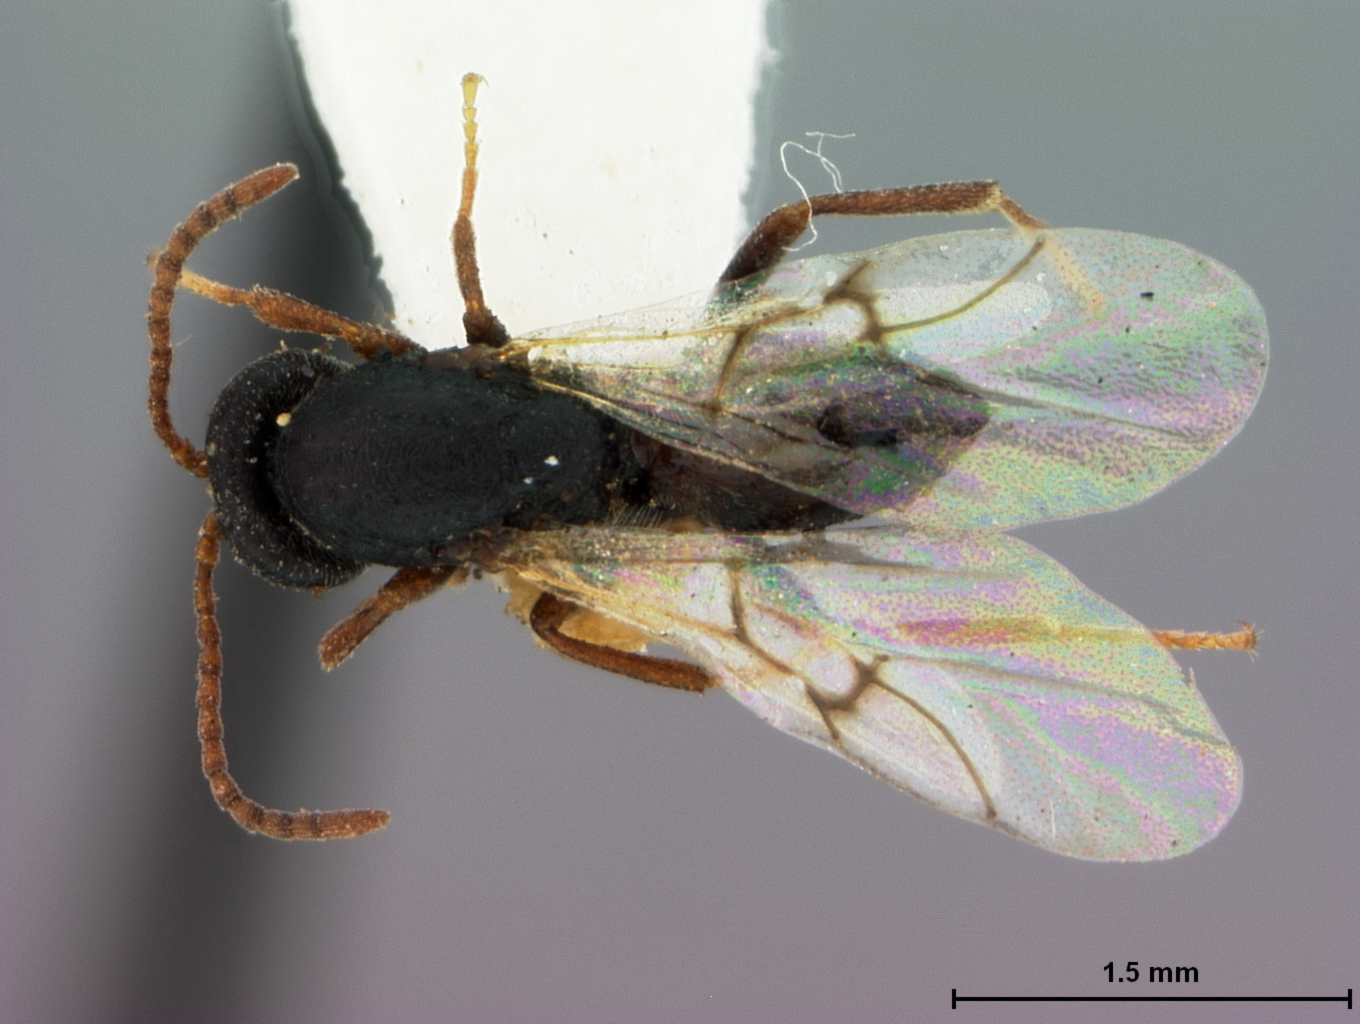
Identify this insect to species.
Bassettia tenuana
